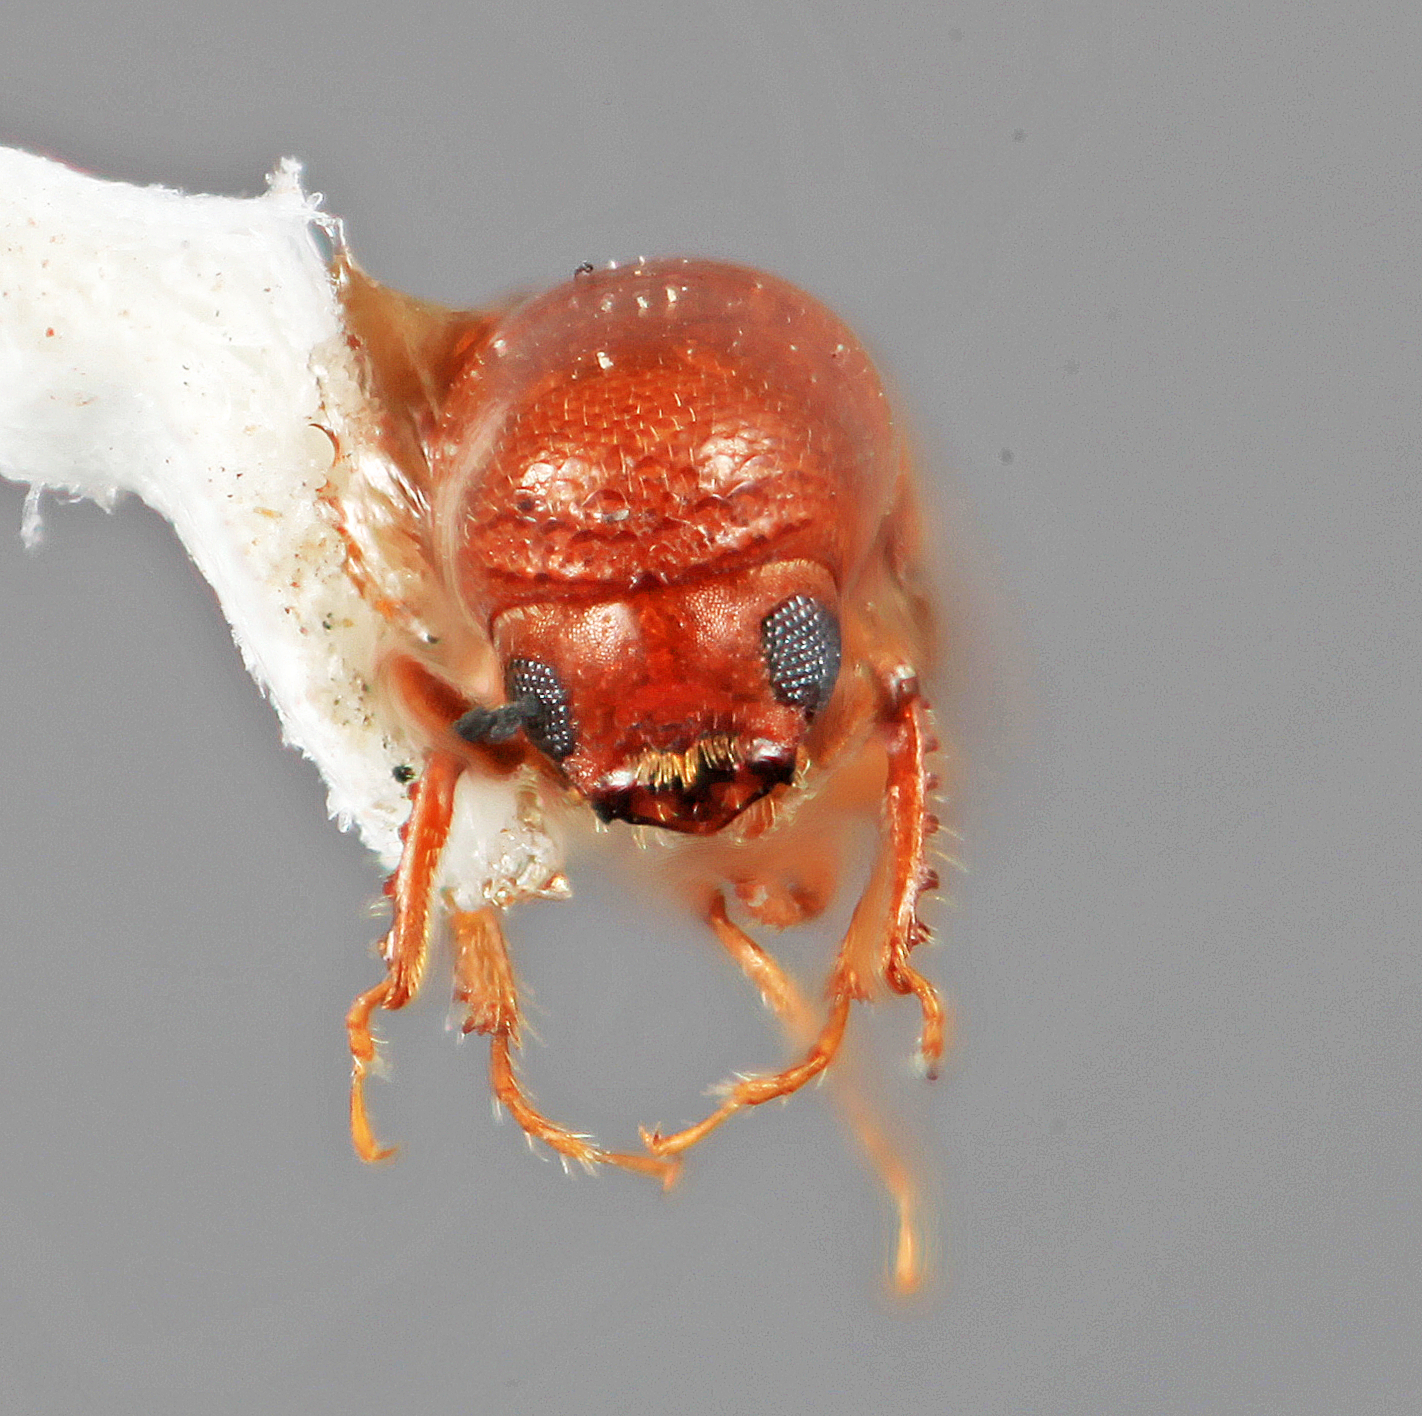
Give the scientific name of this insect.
Amphicranus cracens
